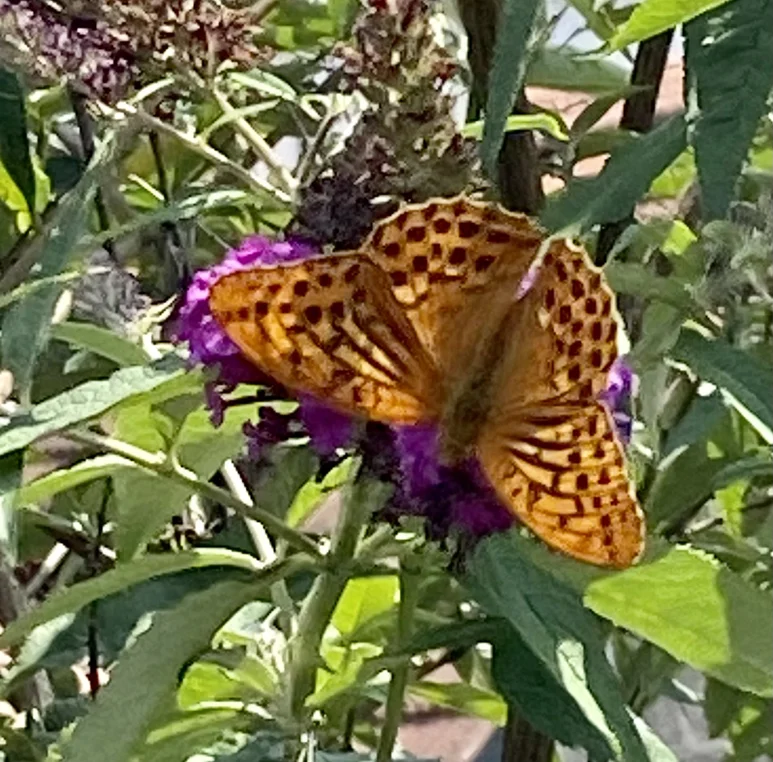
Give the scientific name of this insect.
Argynnis paphia
